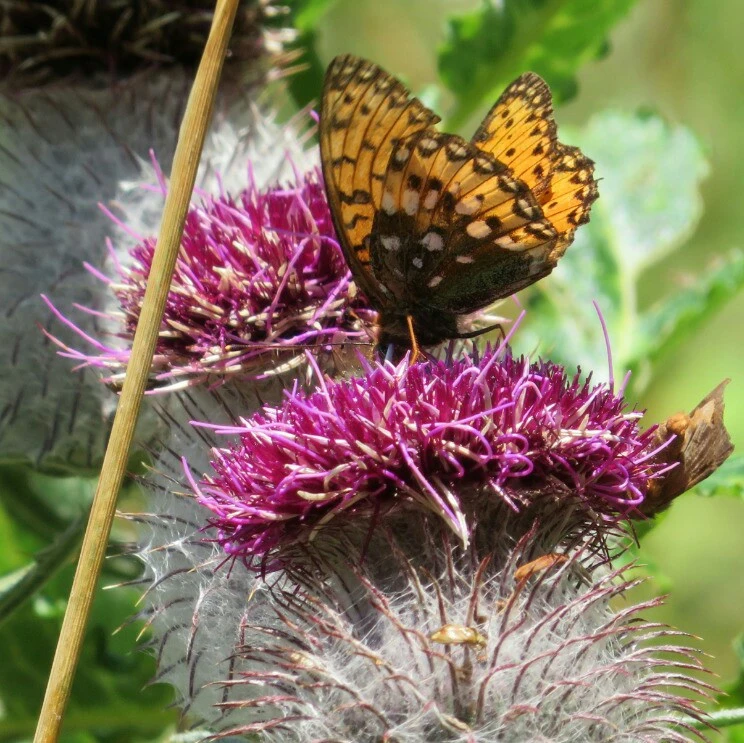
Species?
Speyeria aglaja
